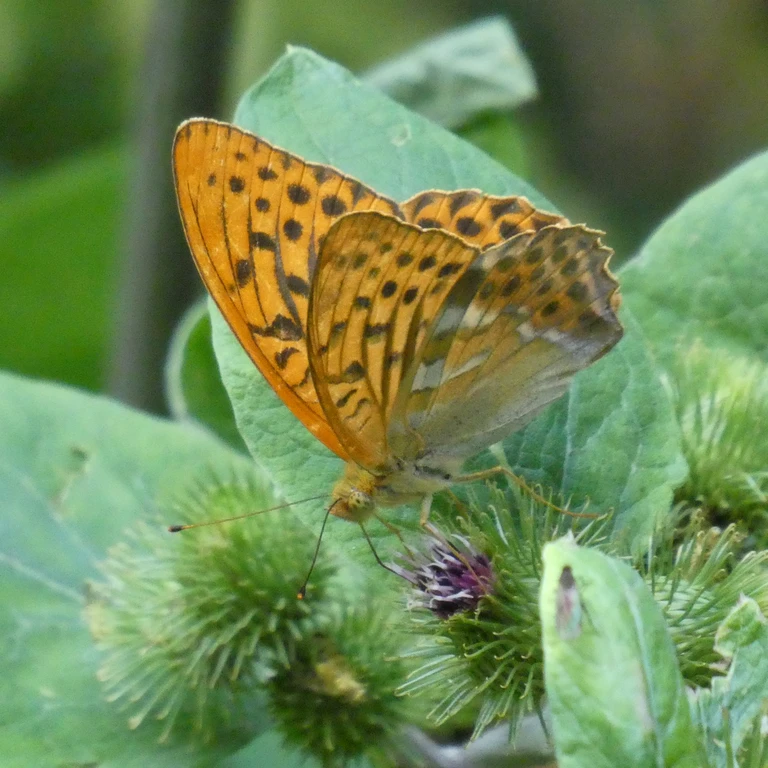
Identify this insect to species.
Argynnis paphia
